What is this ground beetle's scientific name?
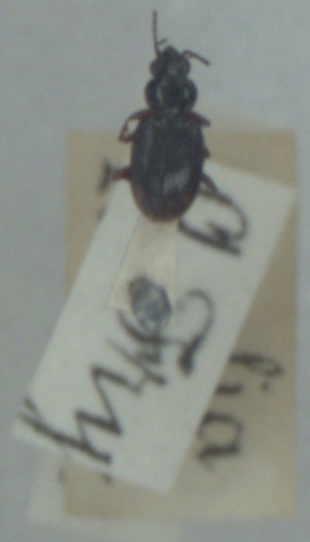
Bembidion lunulatum
